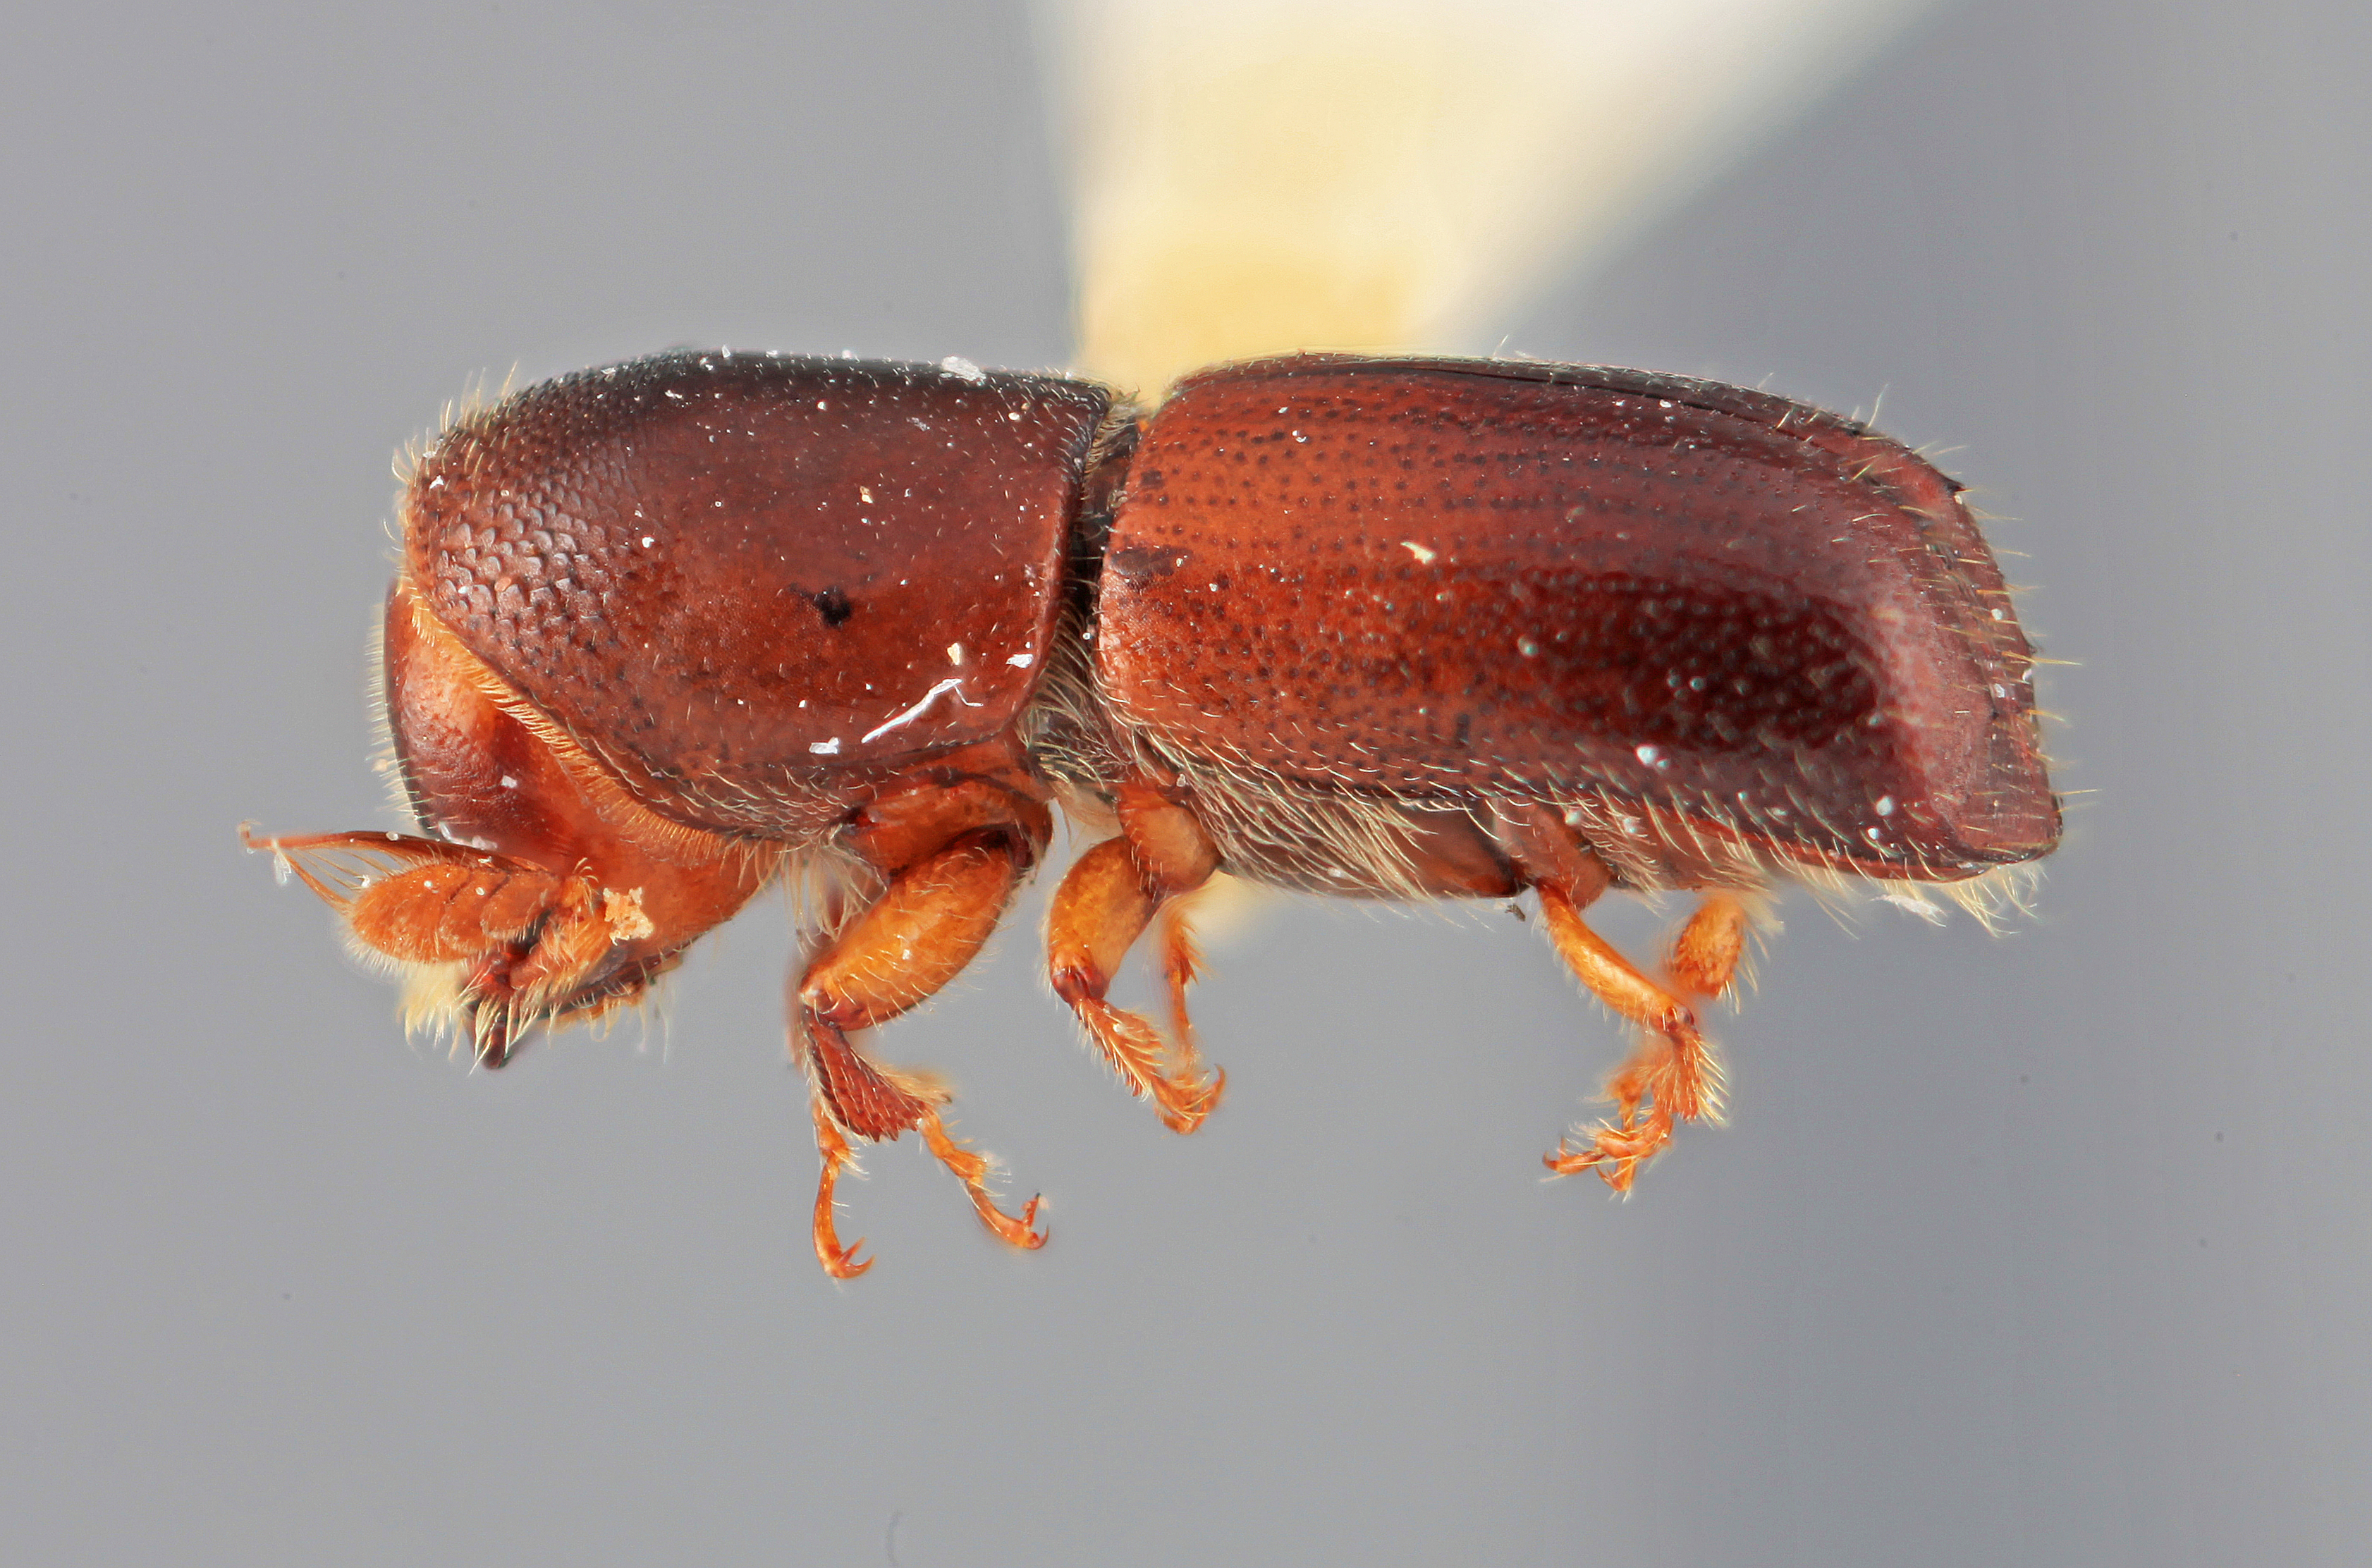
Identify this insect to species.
Monarthrum bicavum
